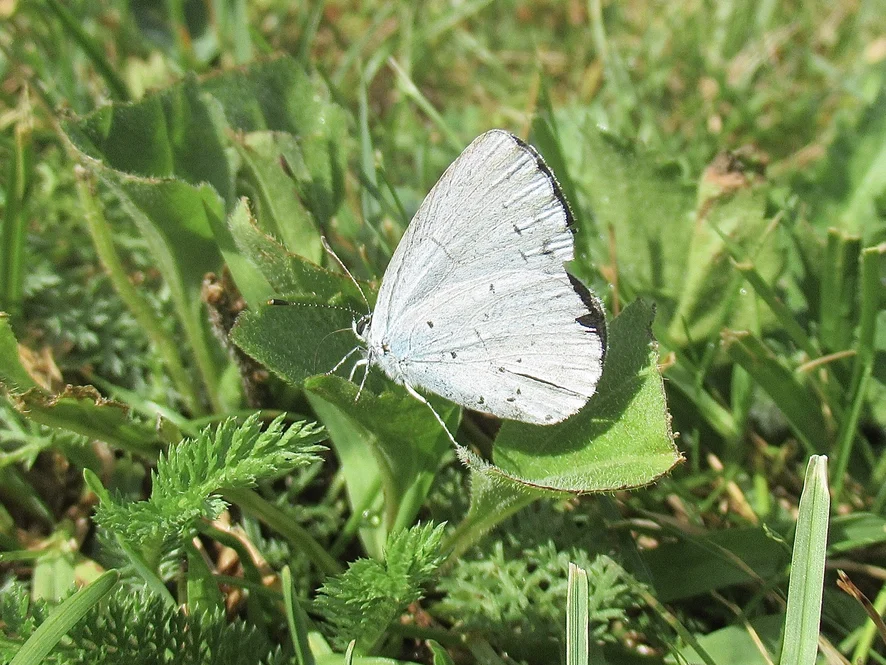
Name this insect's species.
Celastrina argiolus
